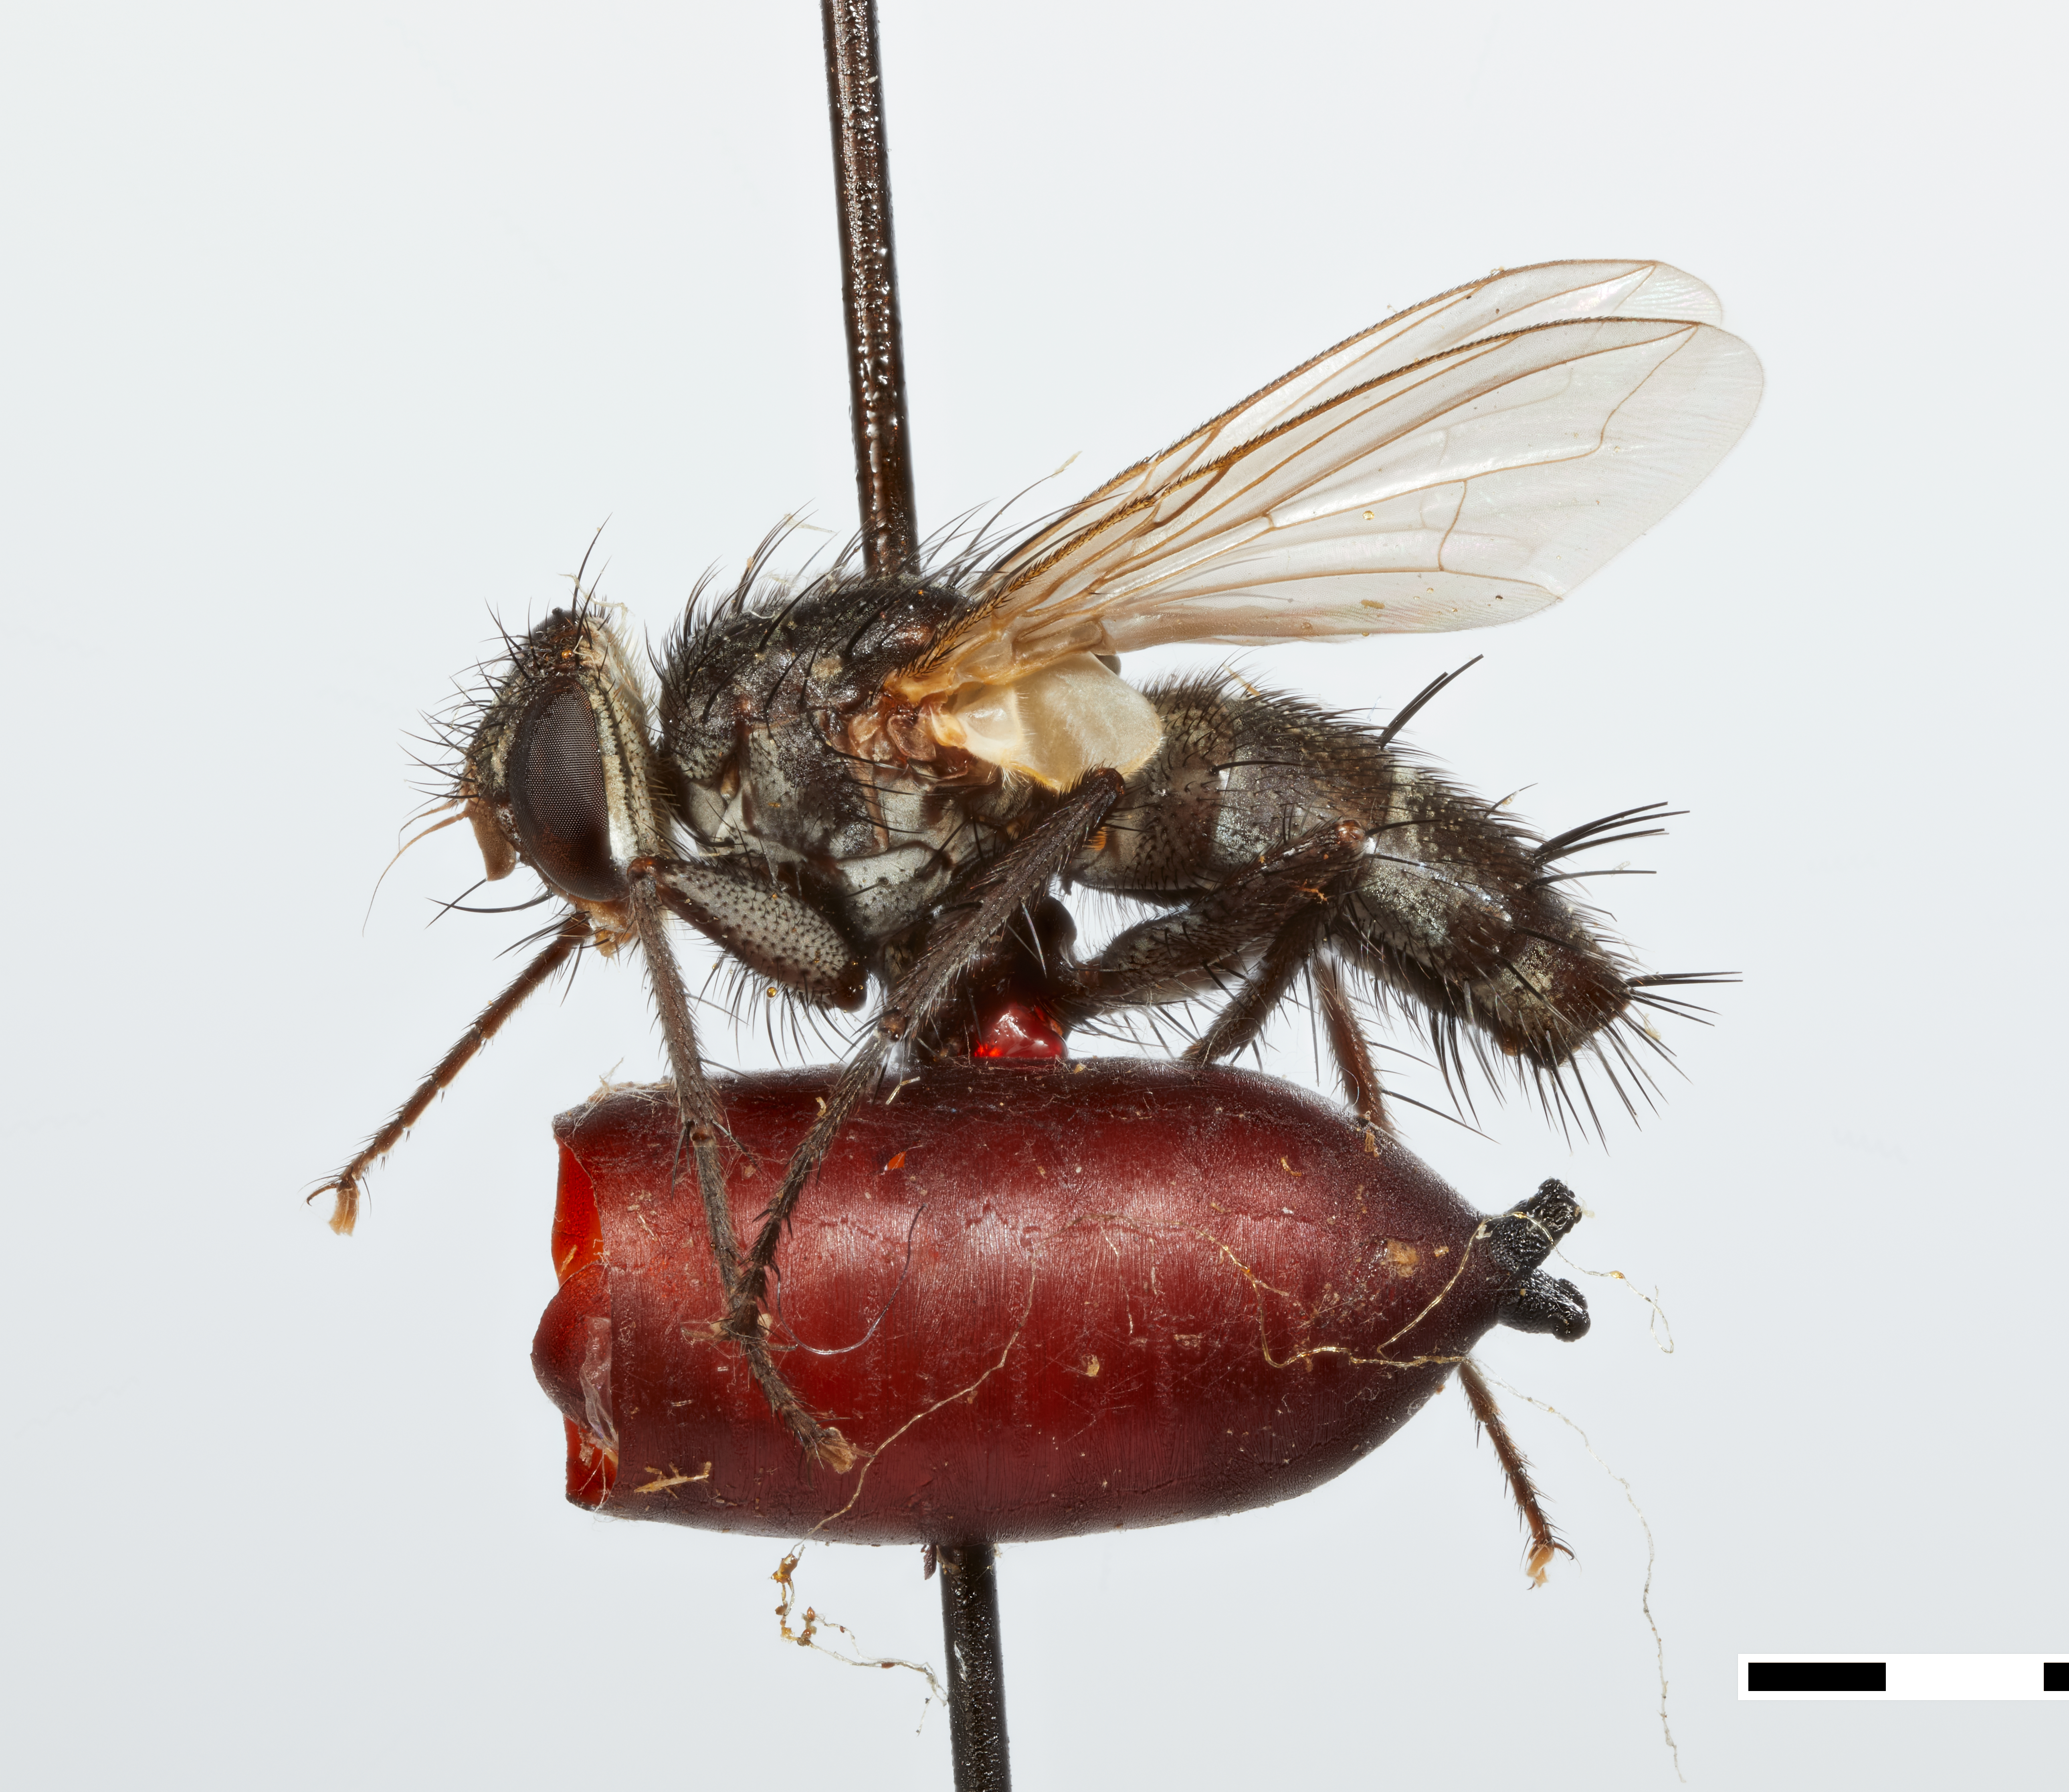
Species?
Ceracia aurifrons
